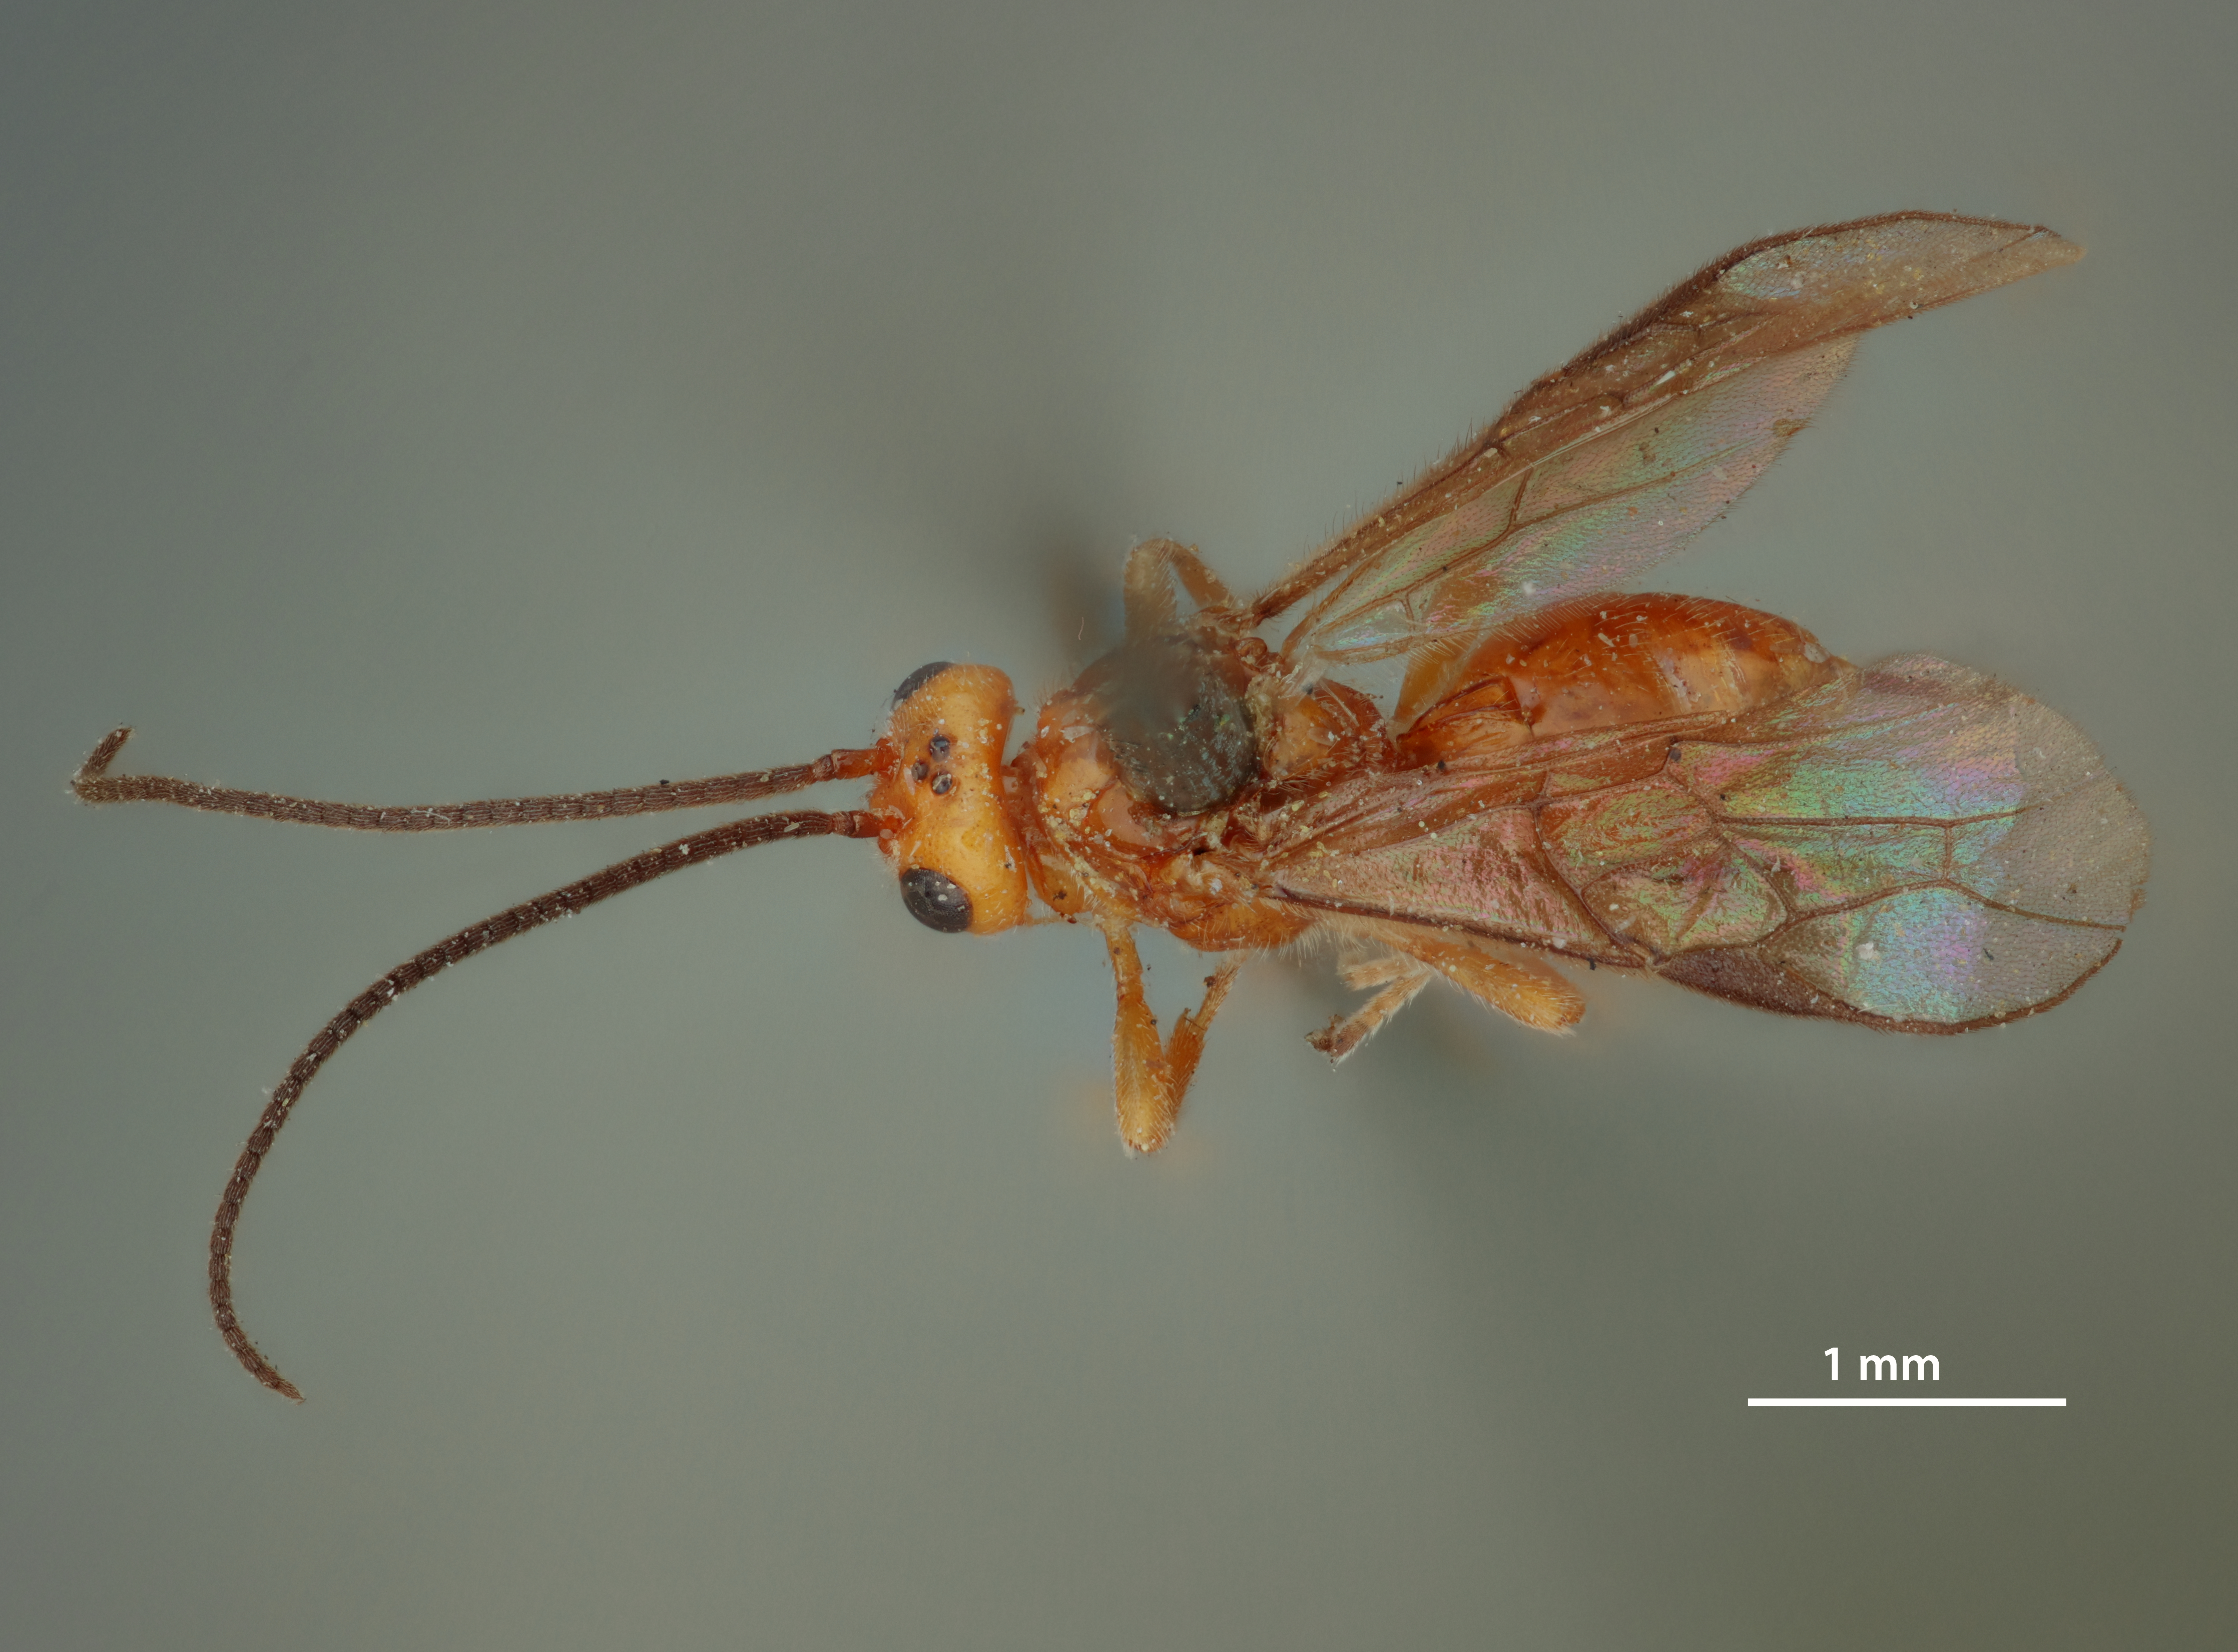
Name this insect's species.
Opius fuscipennis
